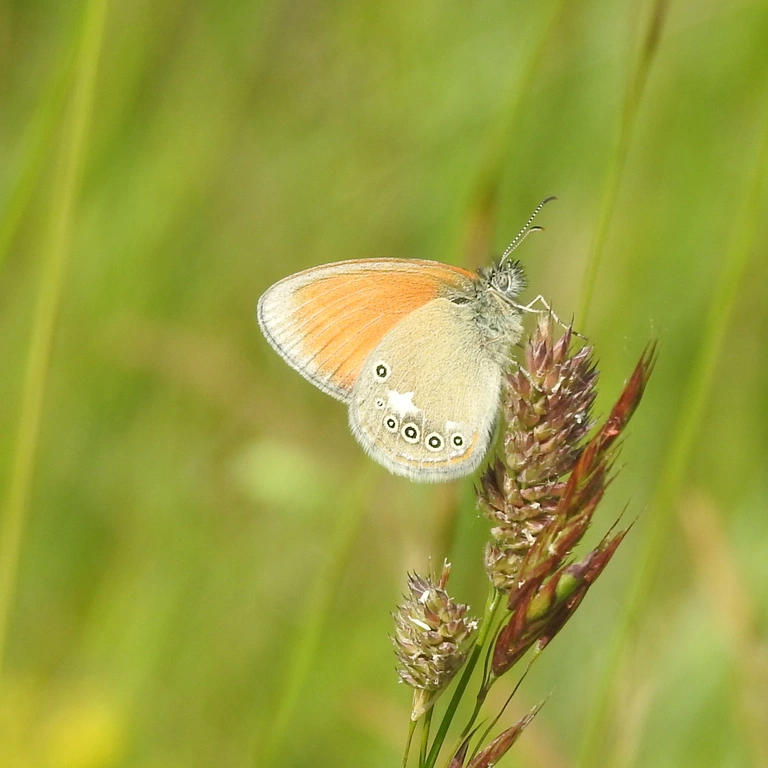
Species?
Coenonympha glycerion (also Coenonympha iphis)
